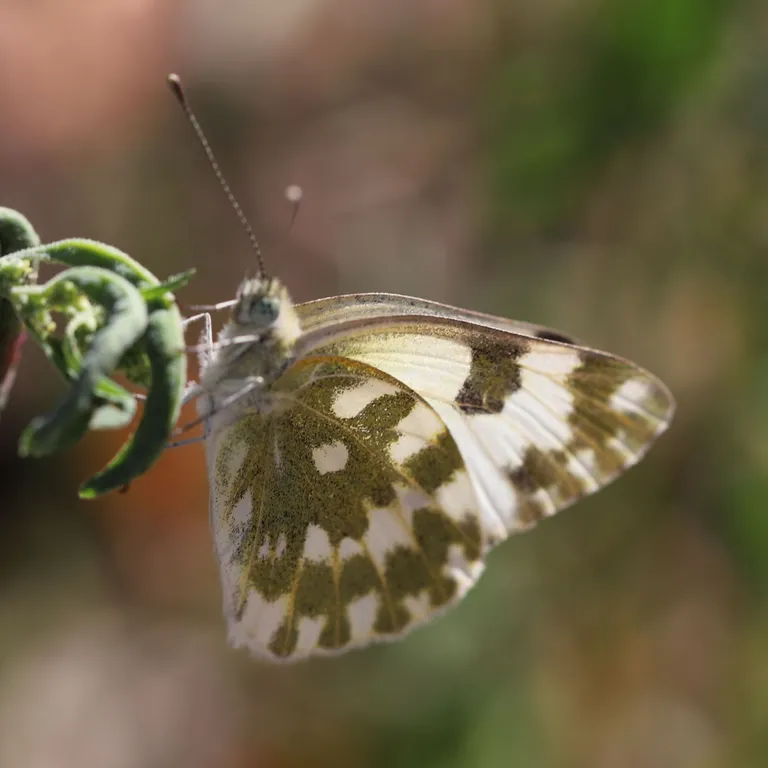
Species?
Pontia edusa
